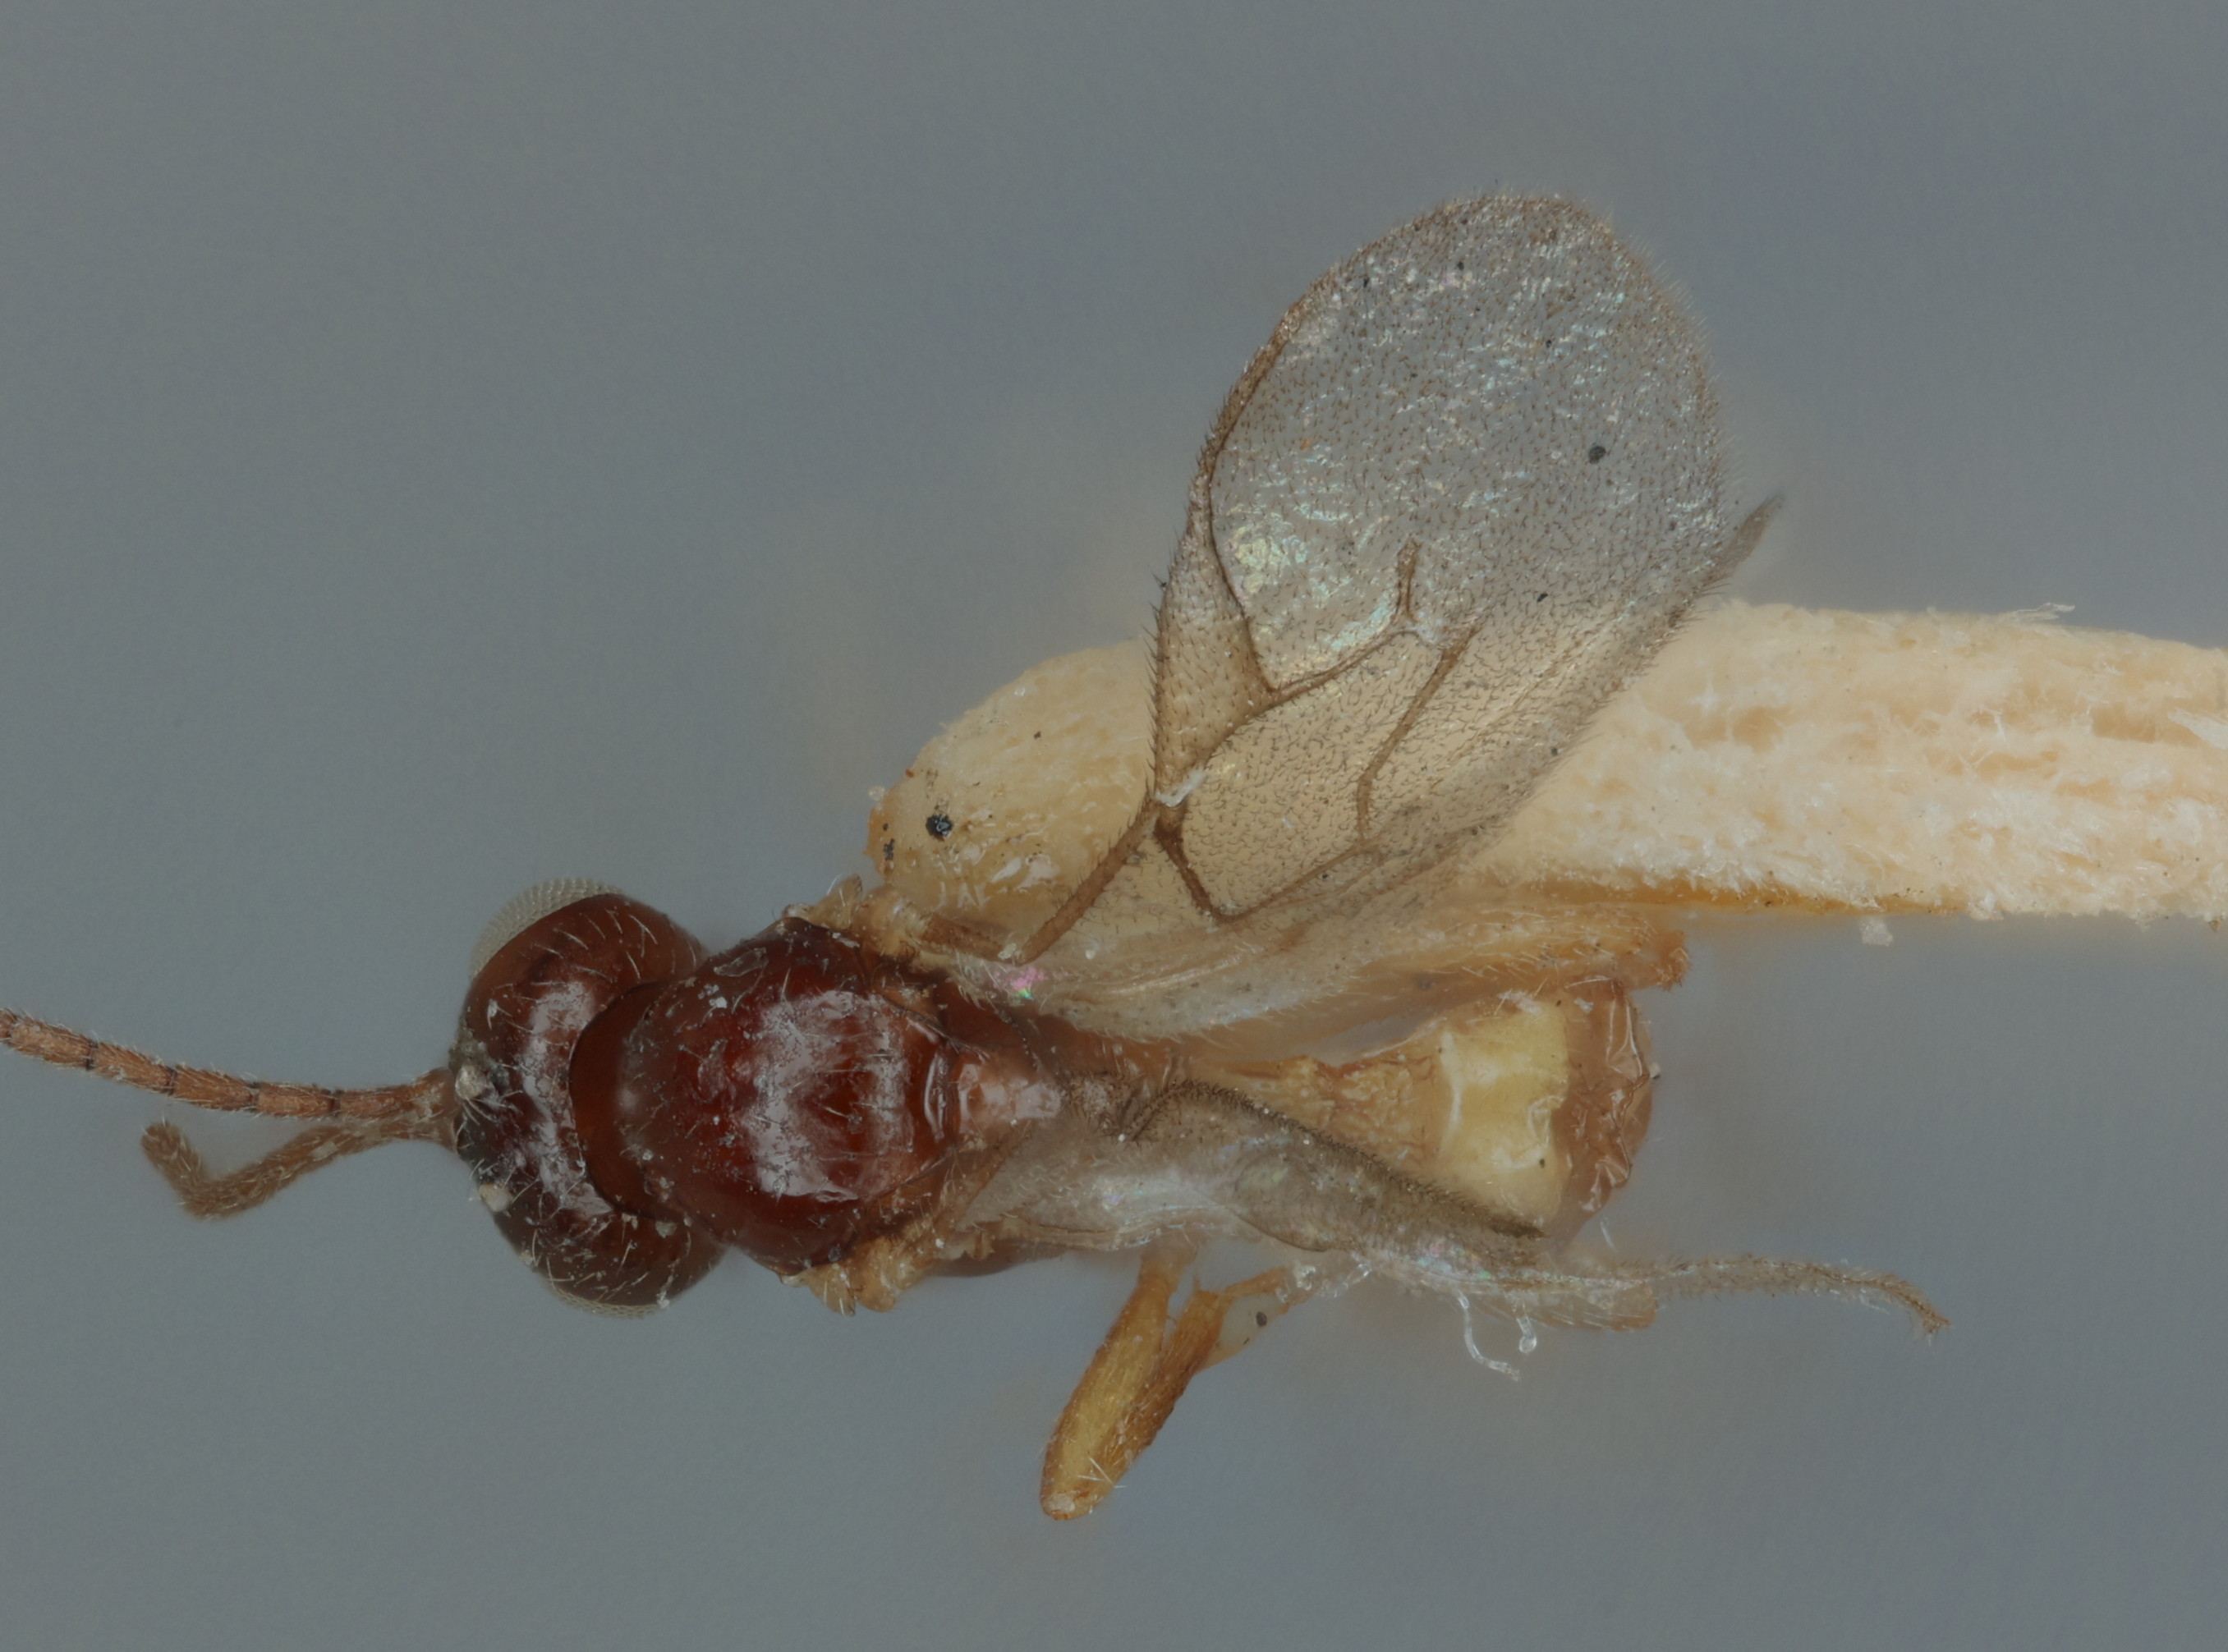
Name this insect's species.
Aphidius unilachni
